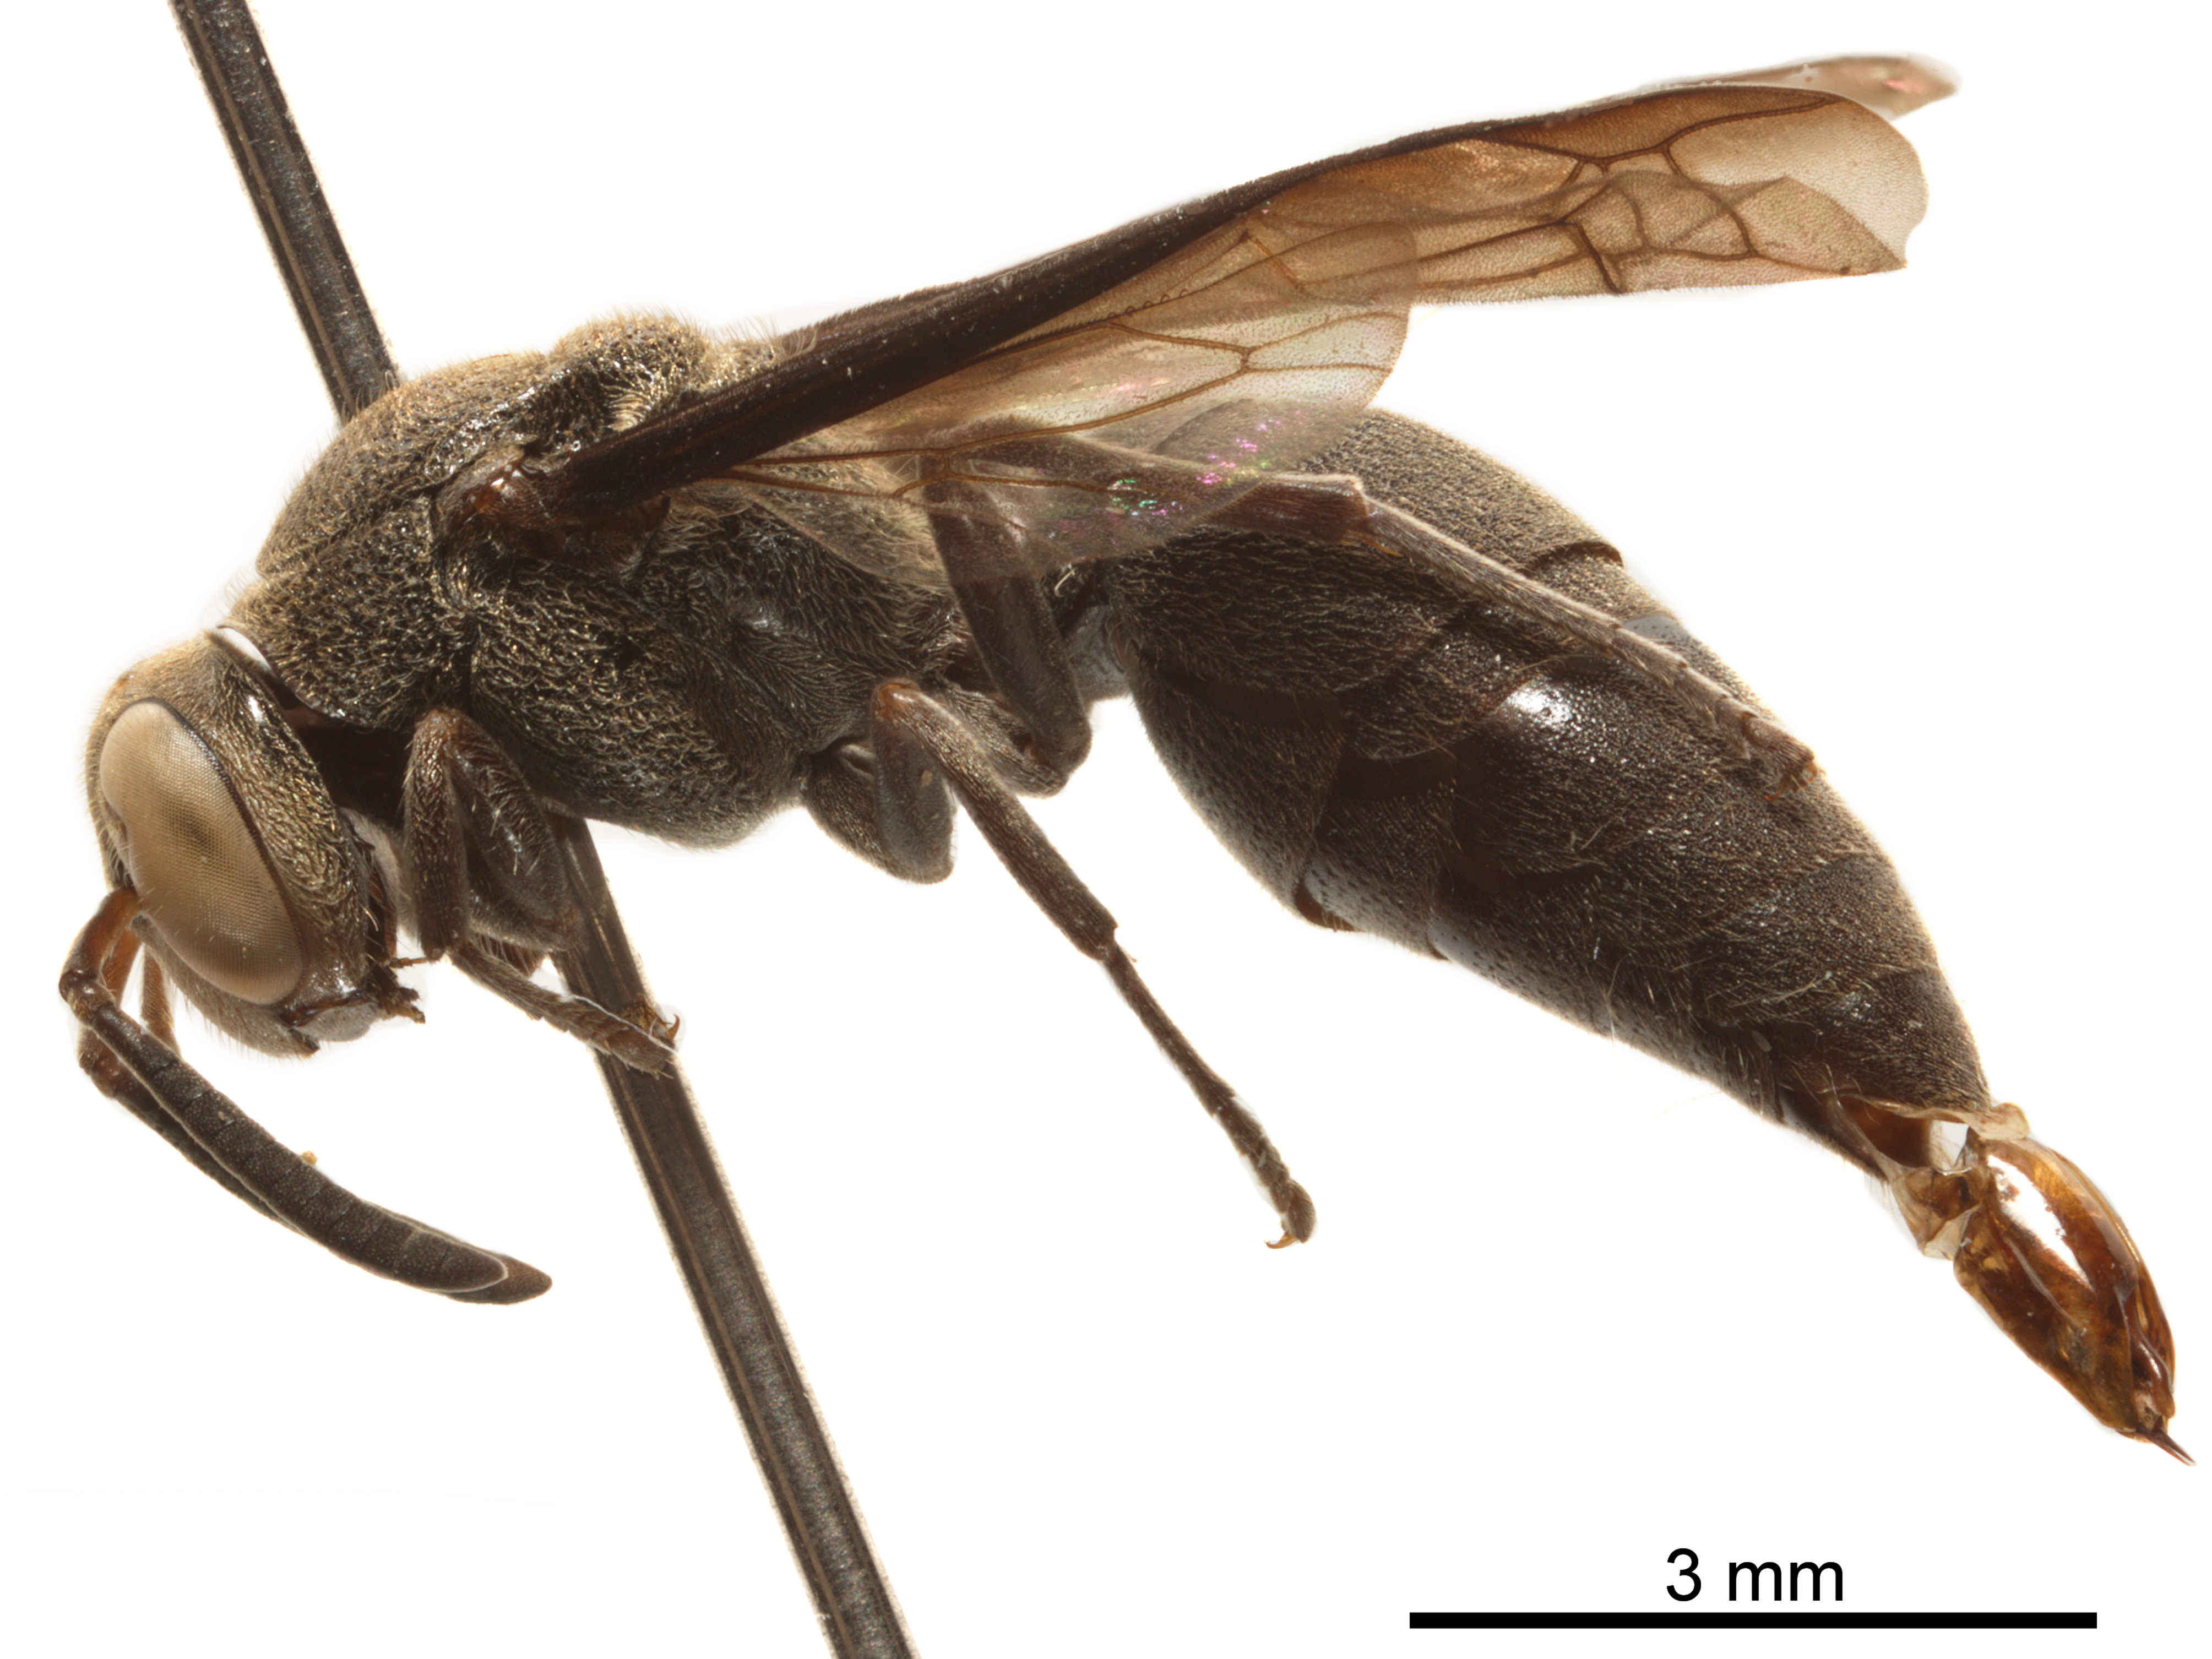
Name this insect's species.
Parachartergus richardsi
